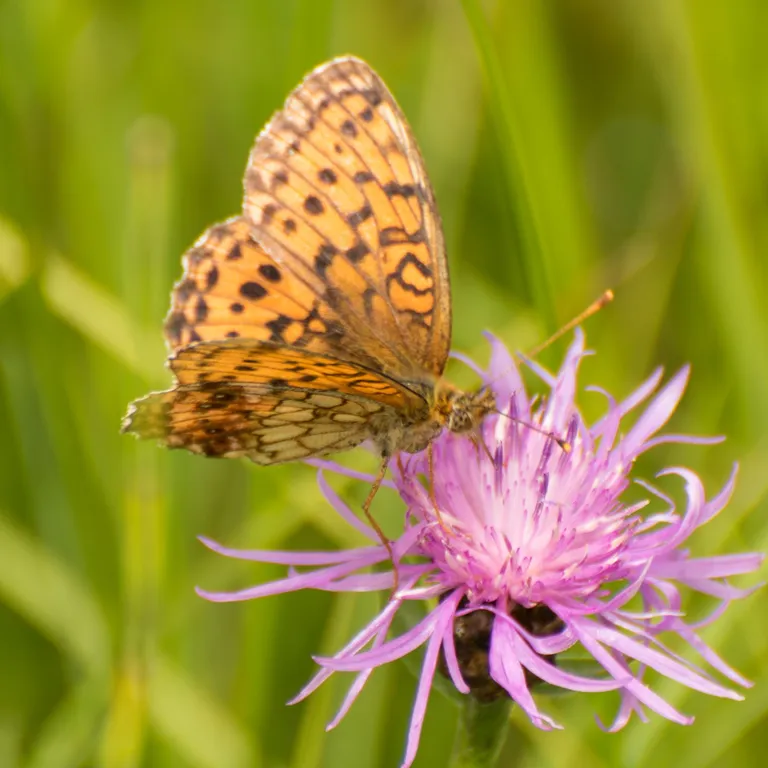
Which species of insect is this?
Brenthis ino
